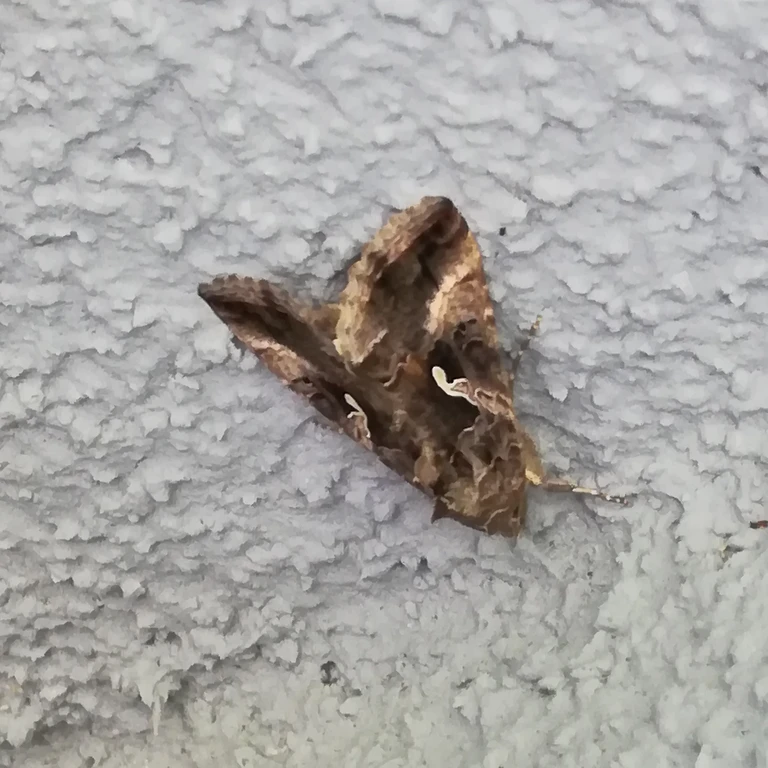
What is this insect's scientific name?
Autographa gamma
